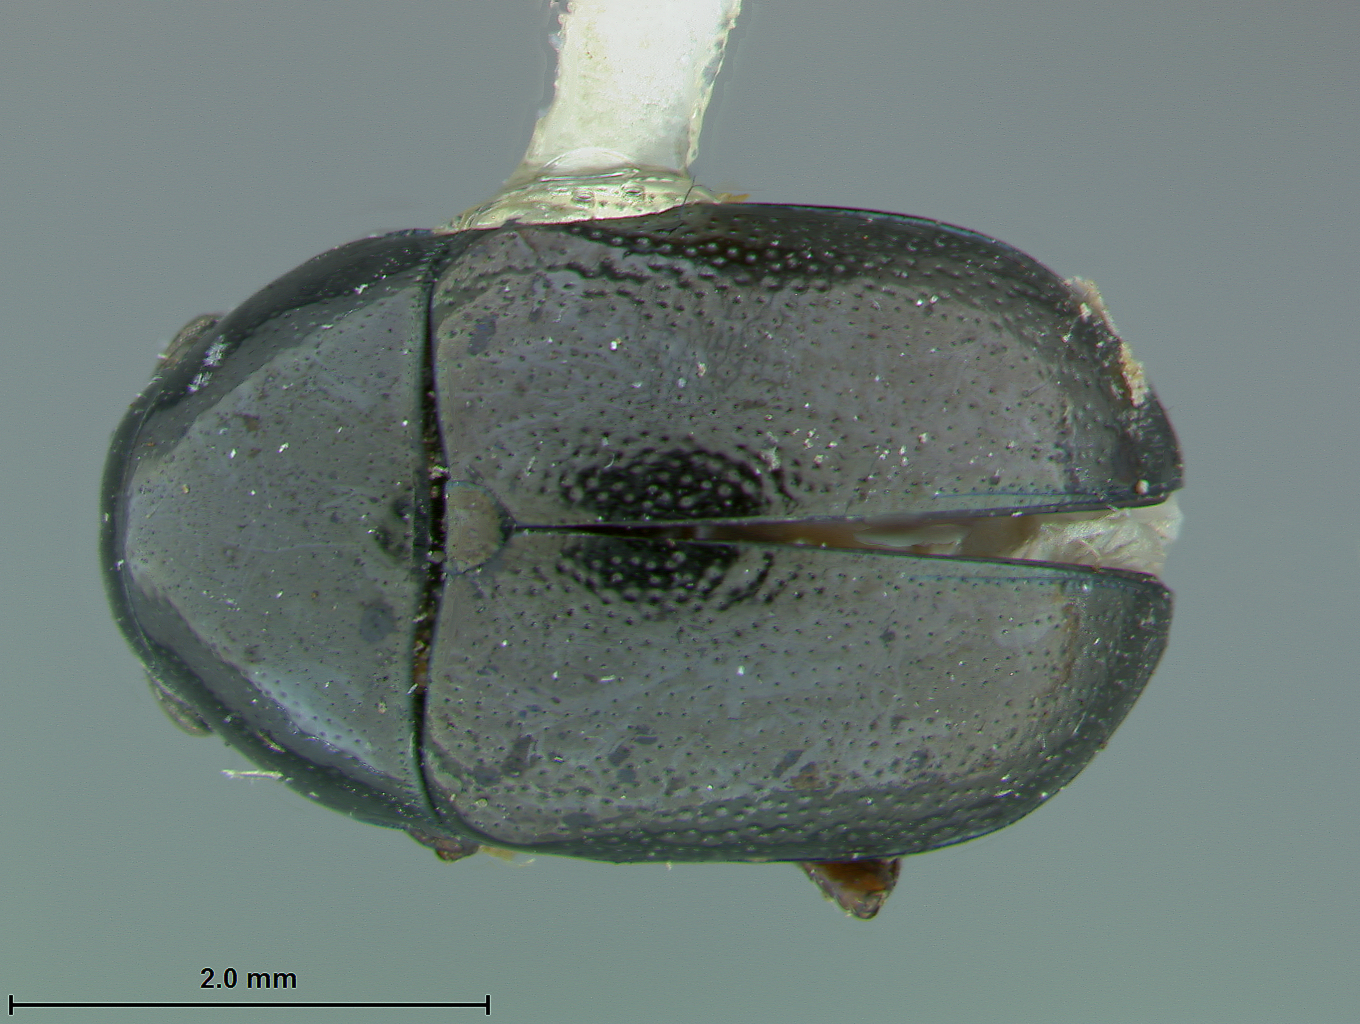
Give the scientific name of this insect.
Metaparia prosopis
